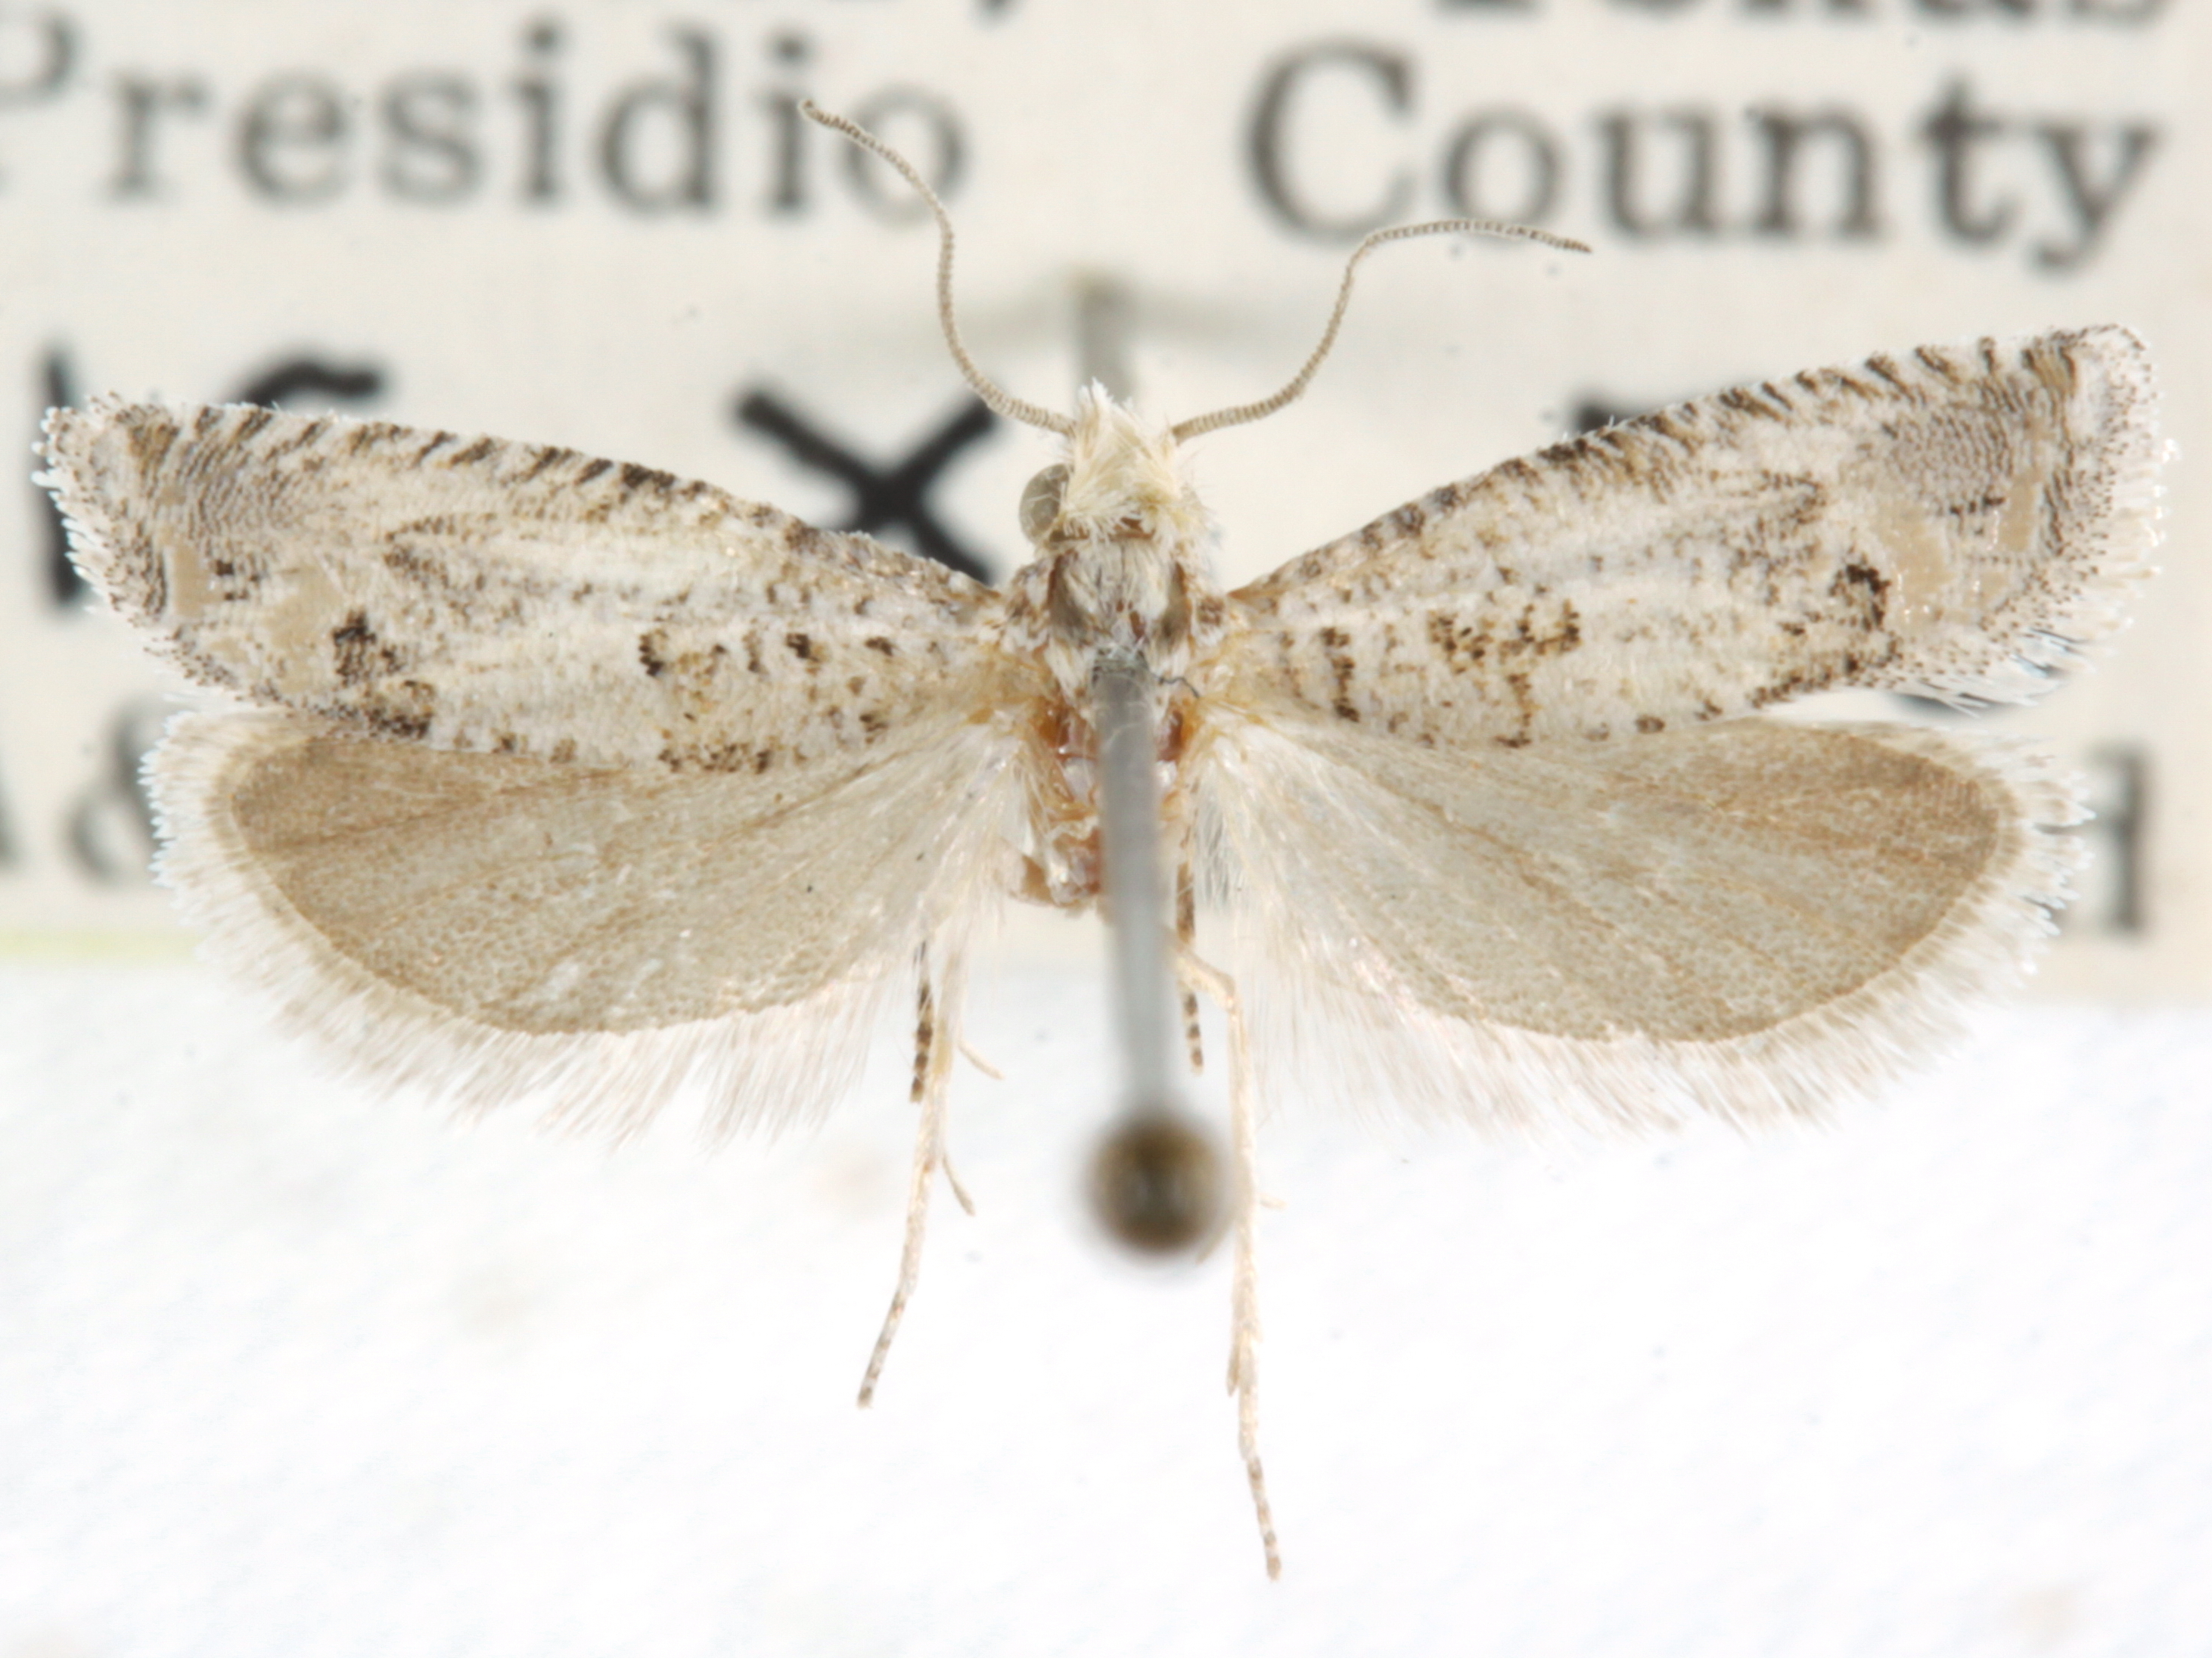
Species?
Pelochrista blanchardi
